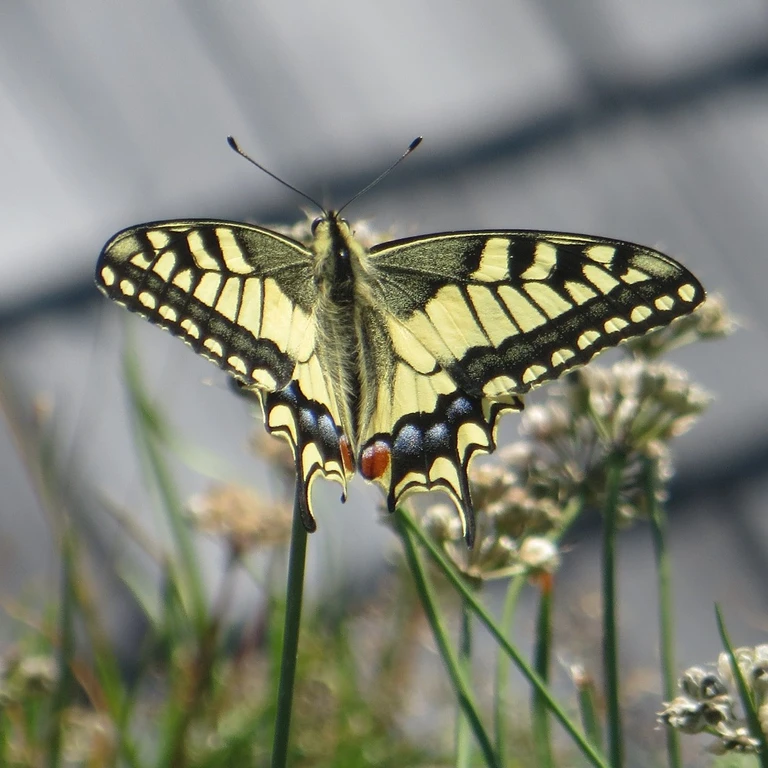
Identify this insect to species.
Papilio machaon
